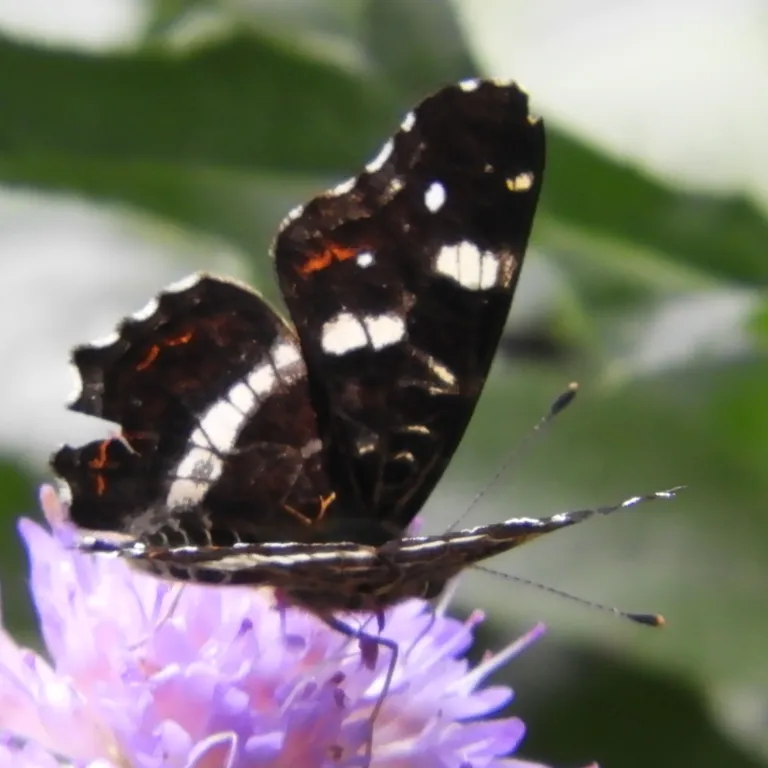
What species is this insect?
Araschnia levana
